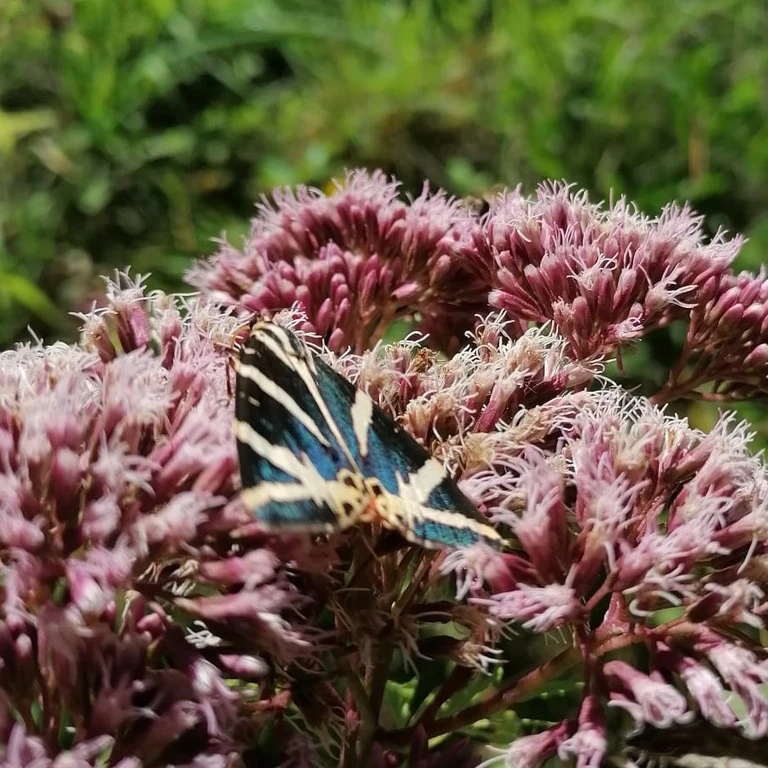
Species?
Euplagia quadripunctaria
